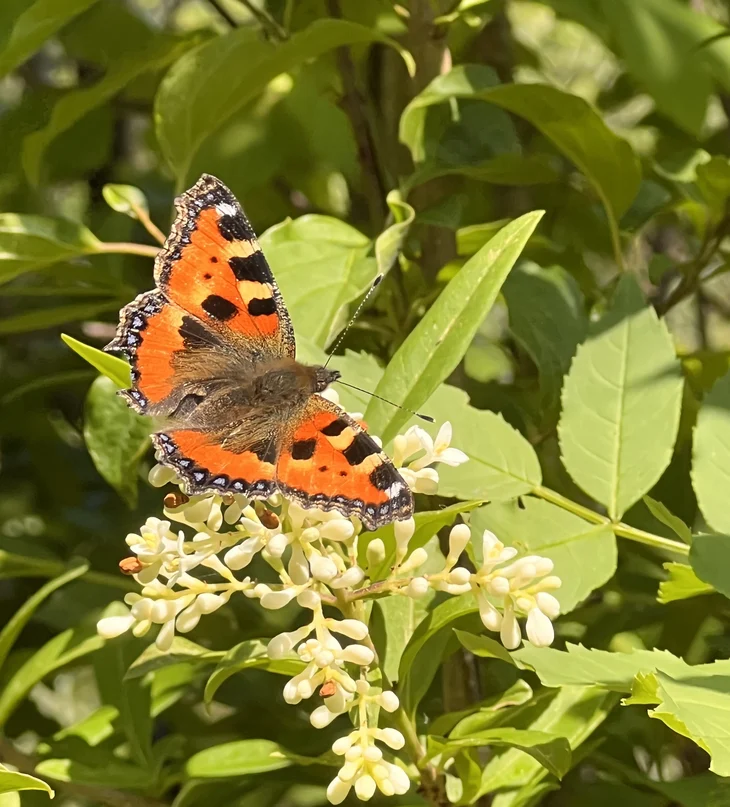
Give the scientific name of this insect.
Aglais urticae
